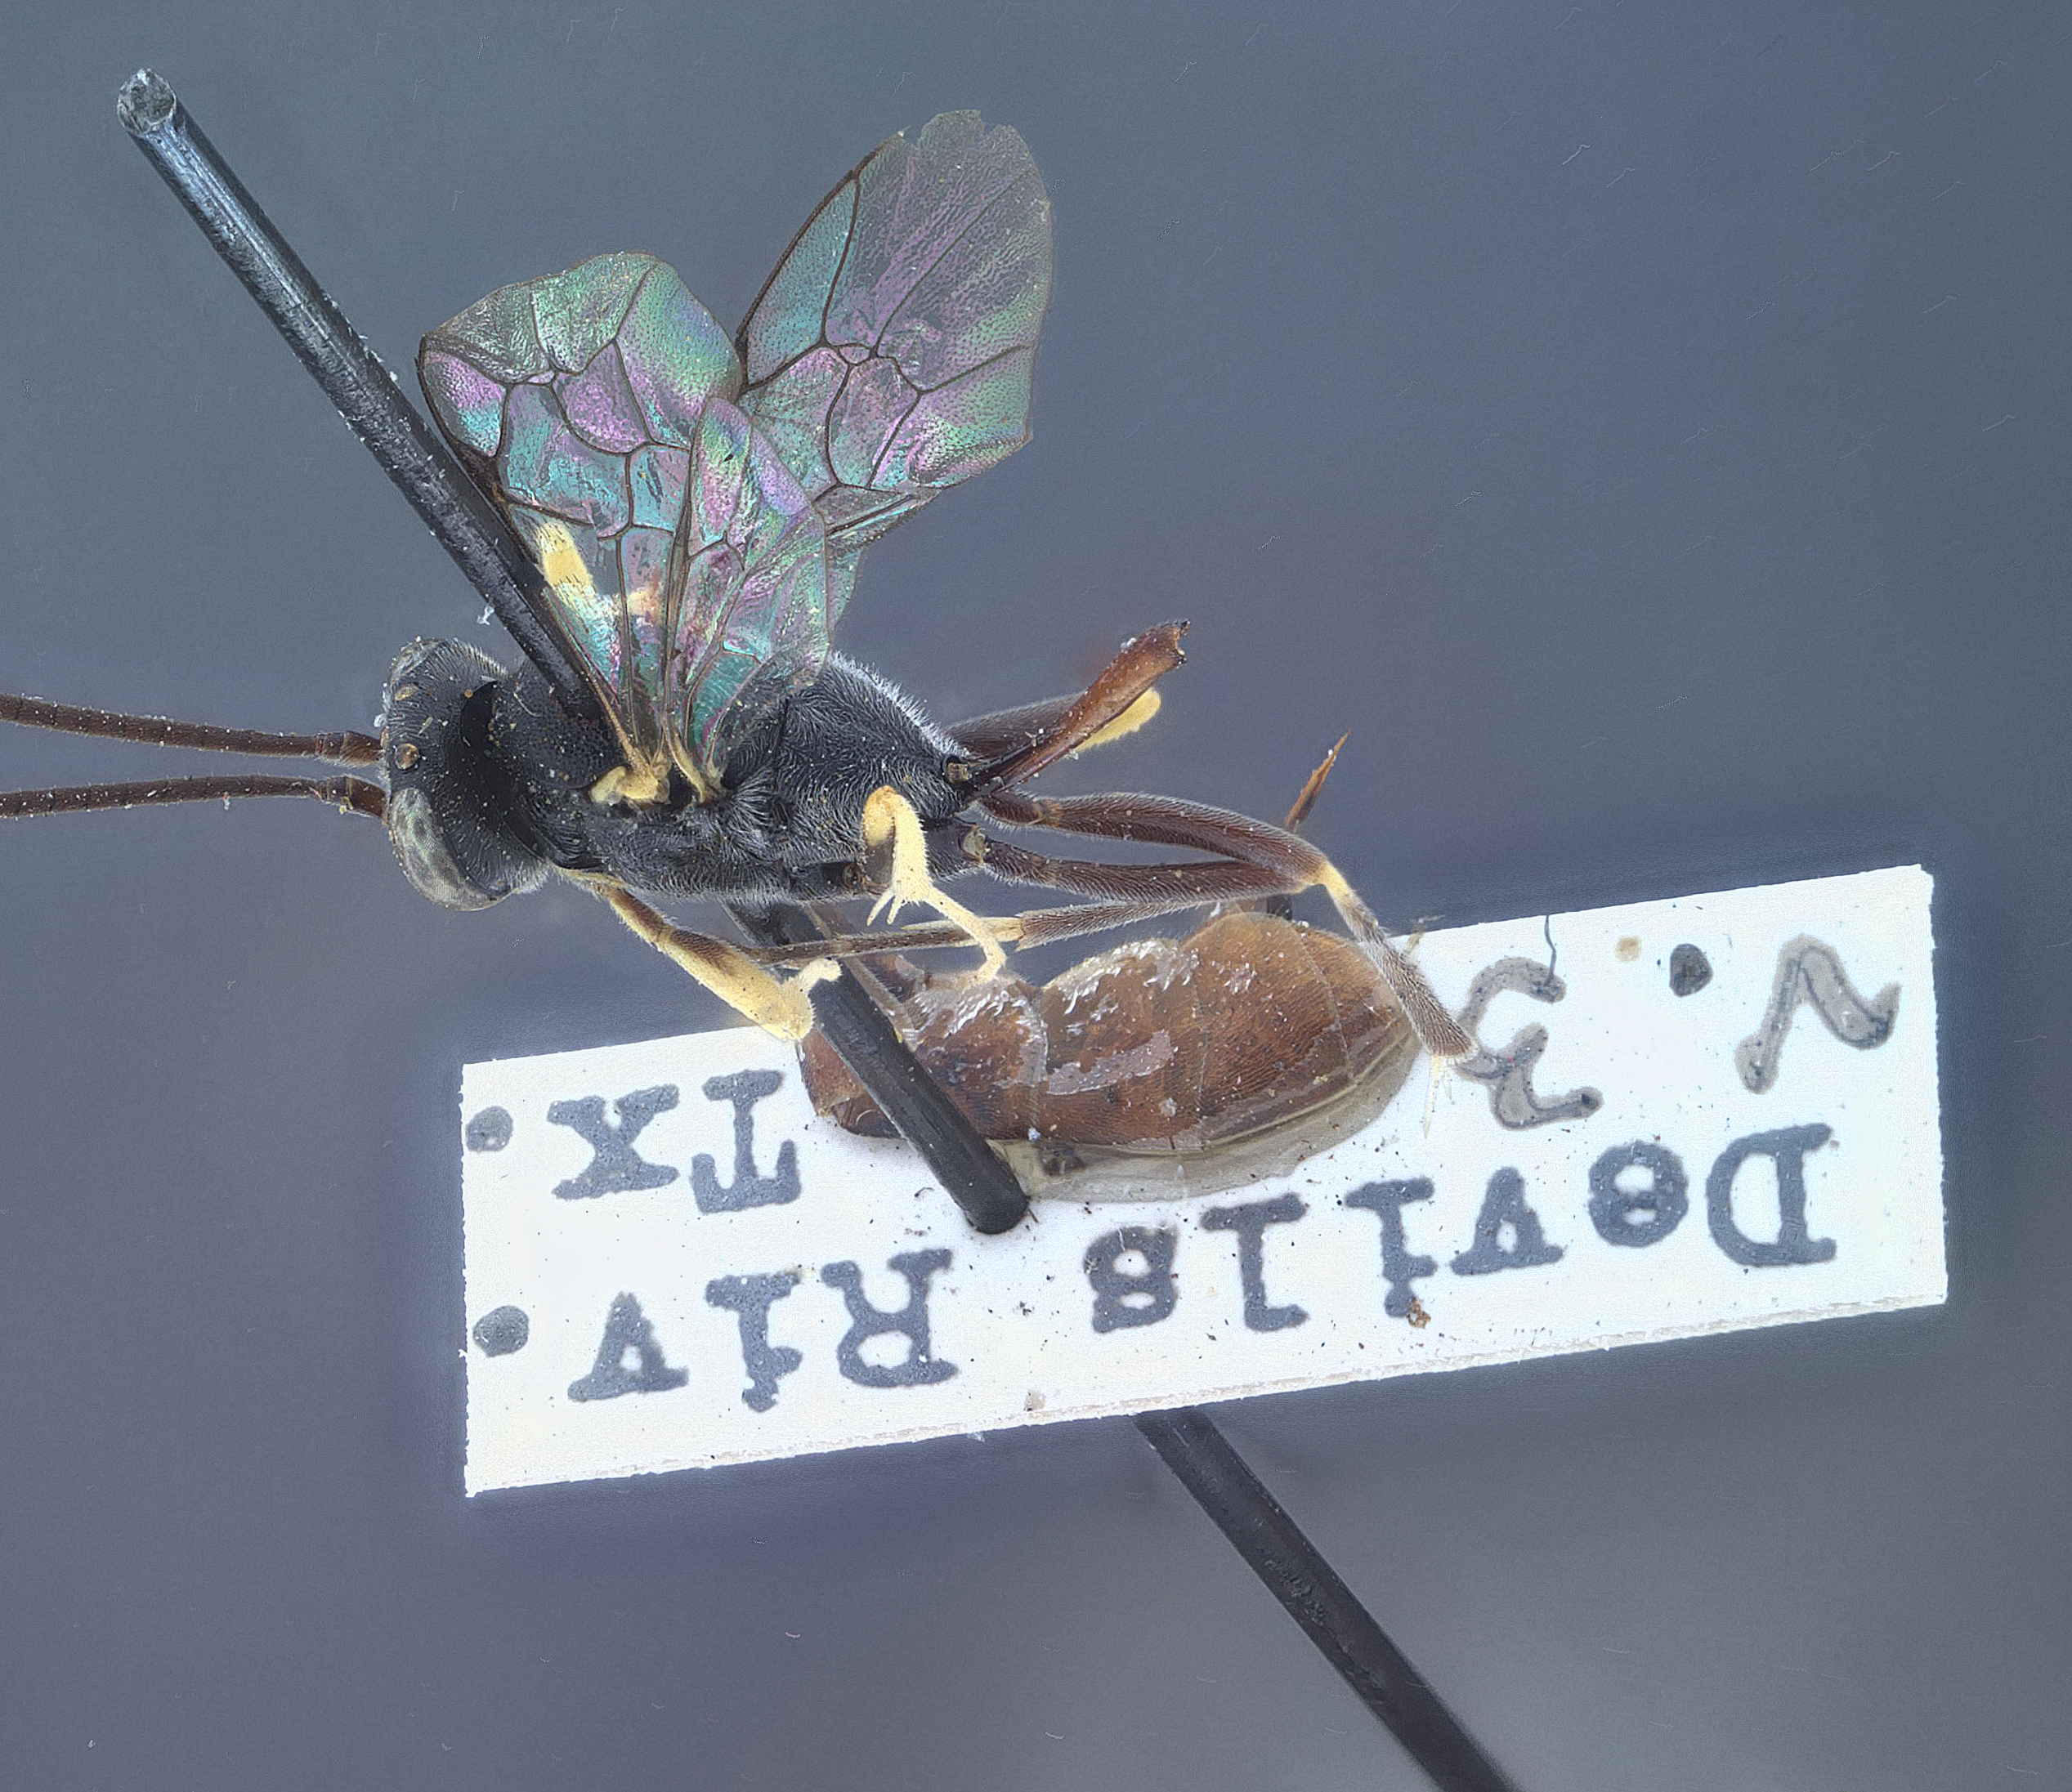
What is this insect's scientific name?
Campoplegidea turmalis
